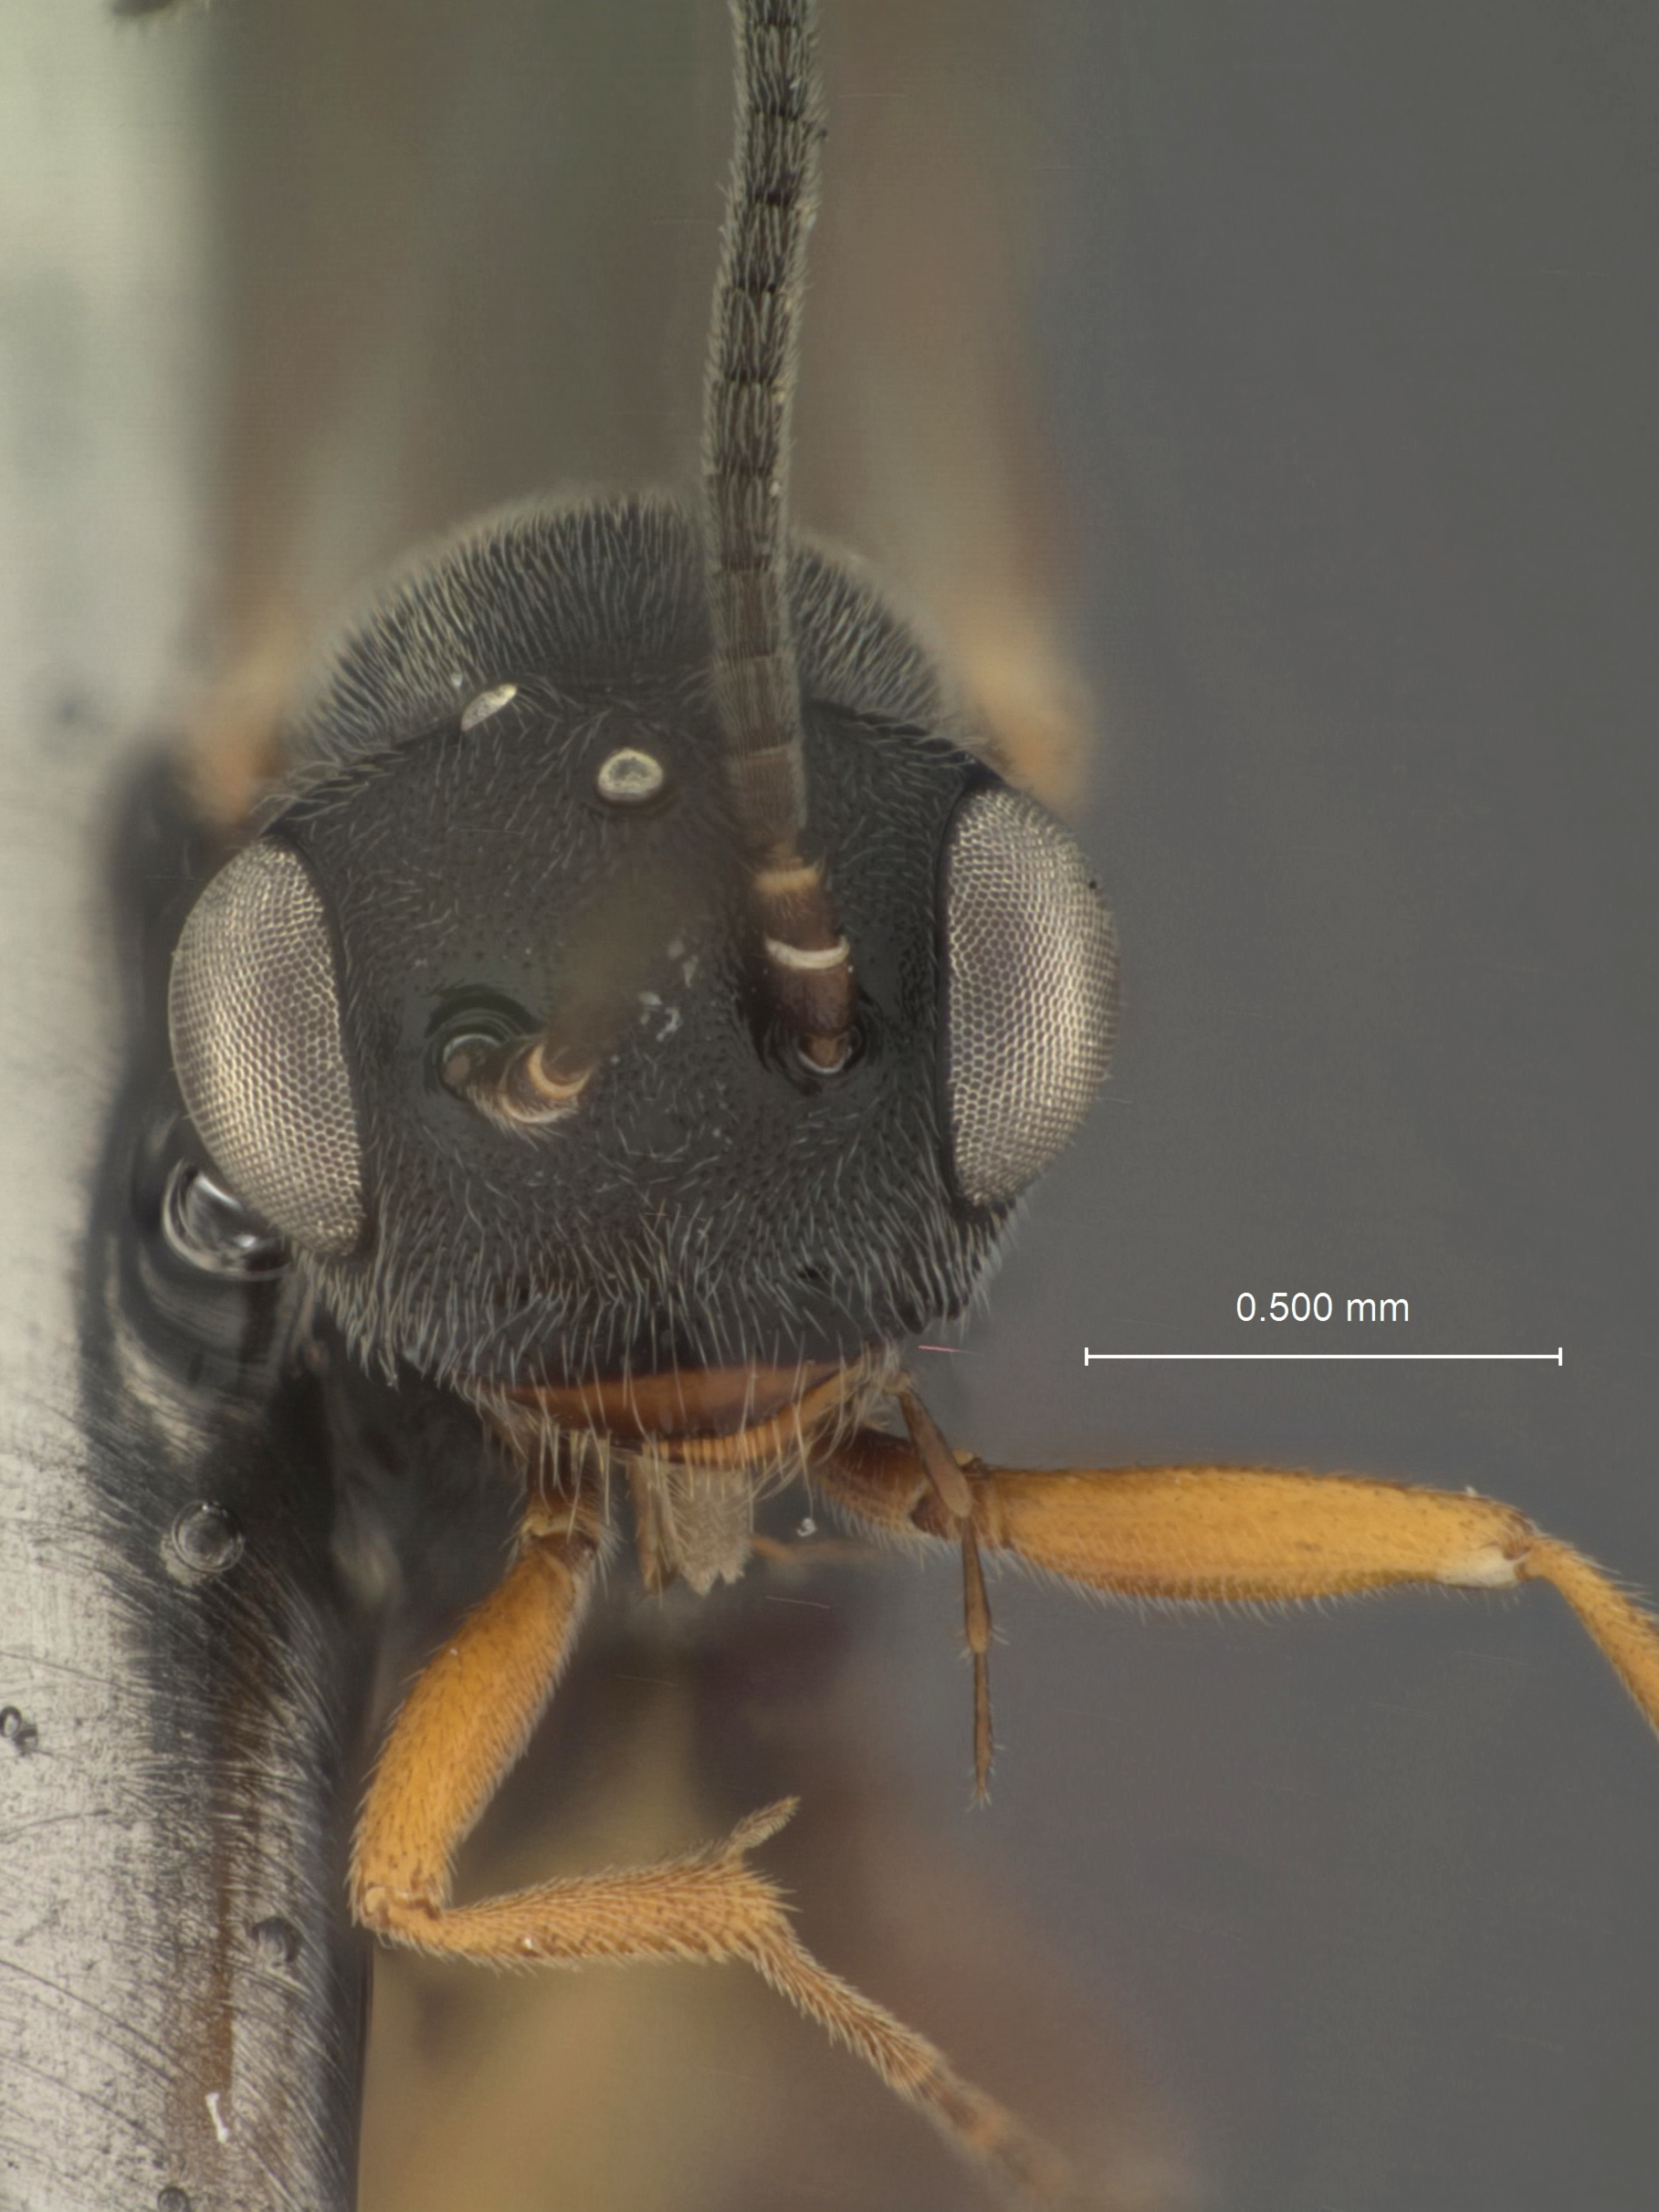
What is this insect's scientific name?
Draparsis temporalis
